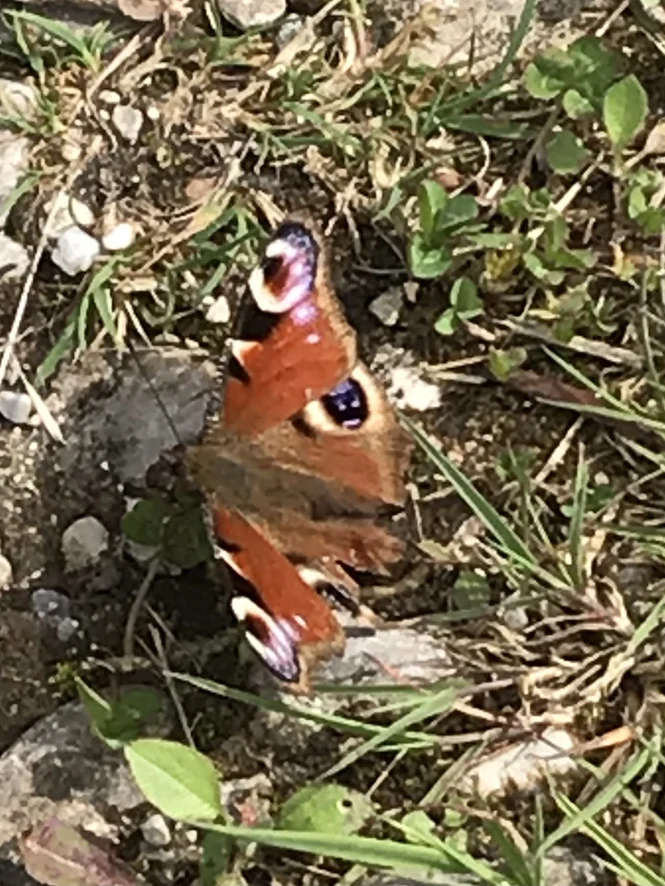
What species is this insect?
Aglais io
